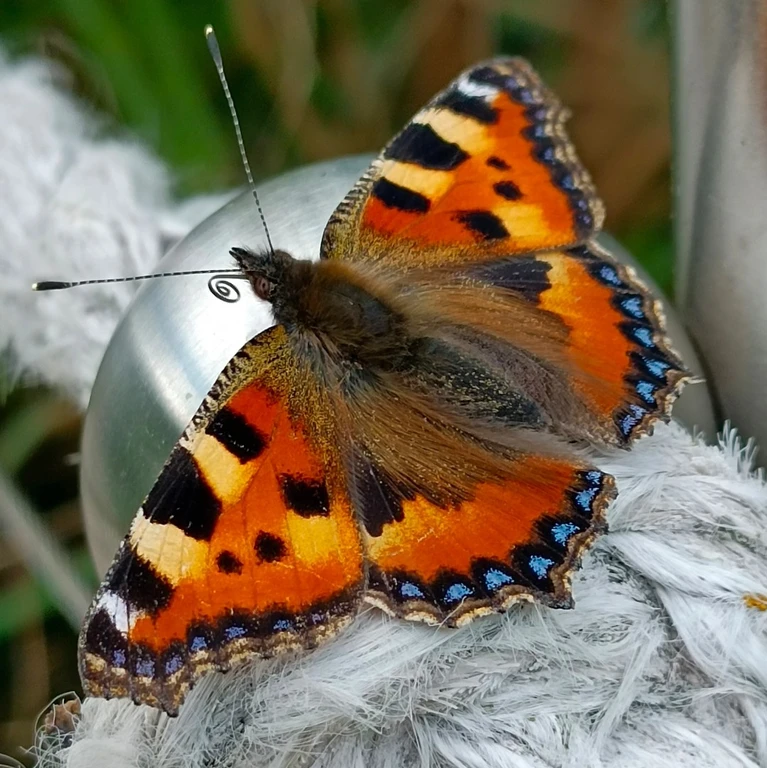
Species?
Aglais urticae
